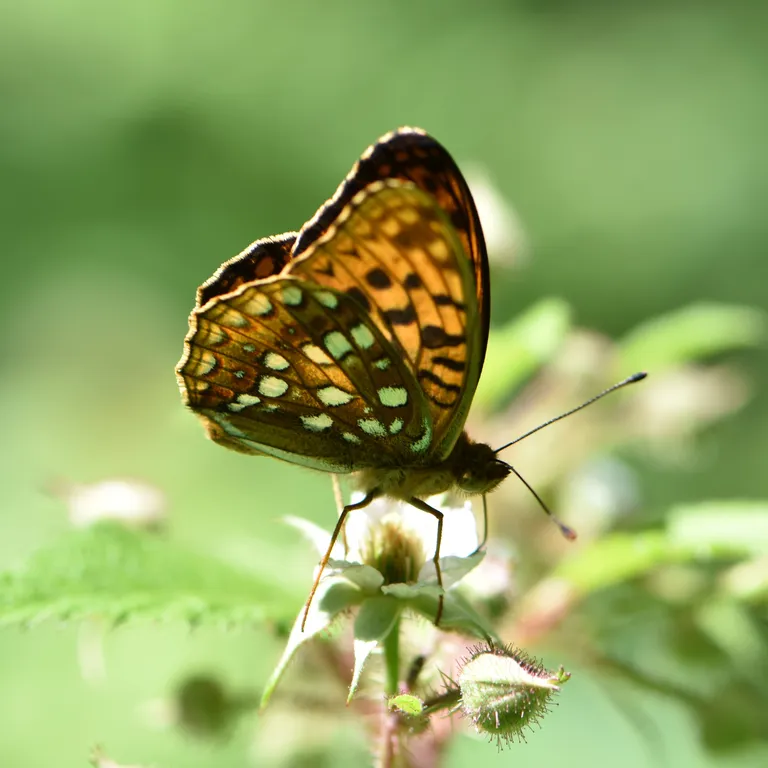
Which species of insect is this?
Fabriciana adippe
